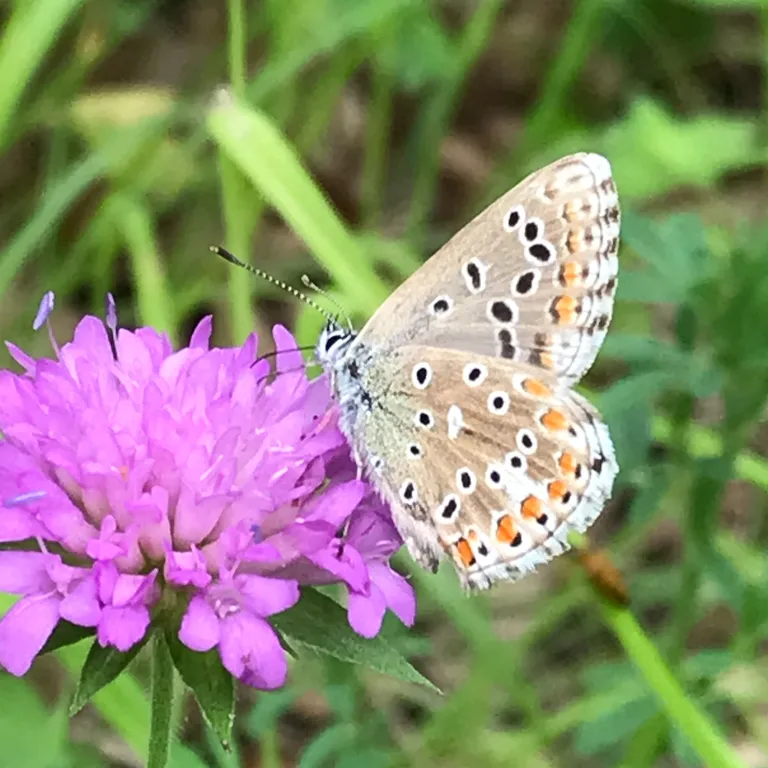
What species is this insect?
Lysandra bellargus
